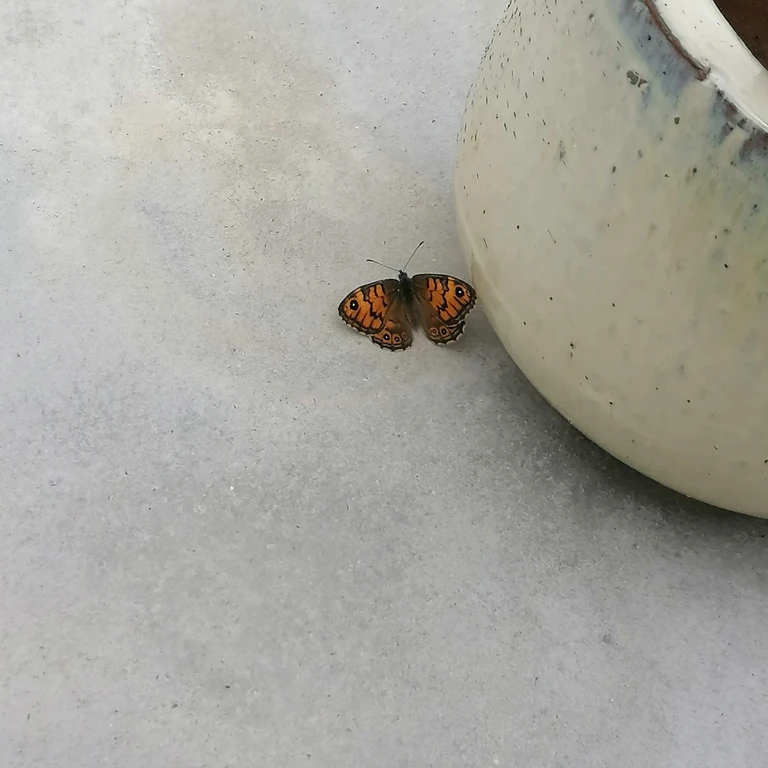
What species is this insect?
Lasiommata megera (also Pararge megera)
